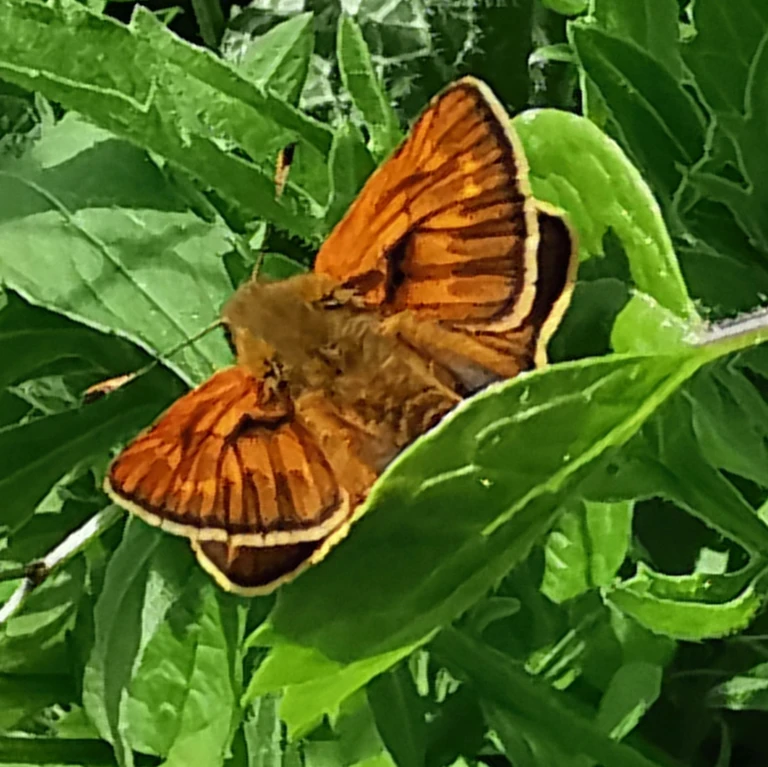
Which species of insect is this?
Ochlodes sylvanus (also Ochlodes venata)
